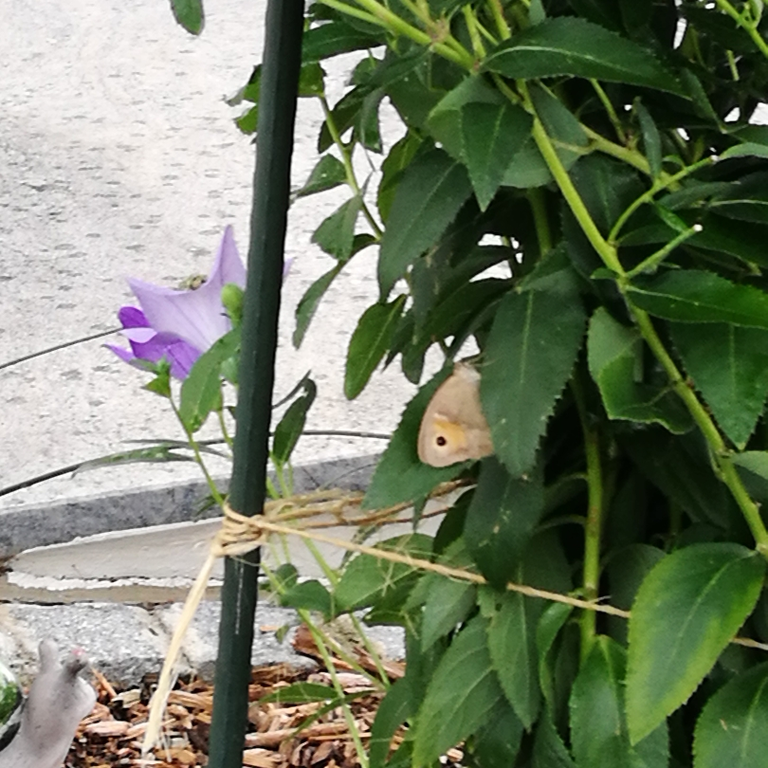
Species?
Maniola jurtina
